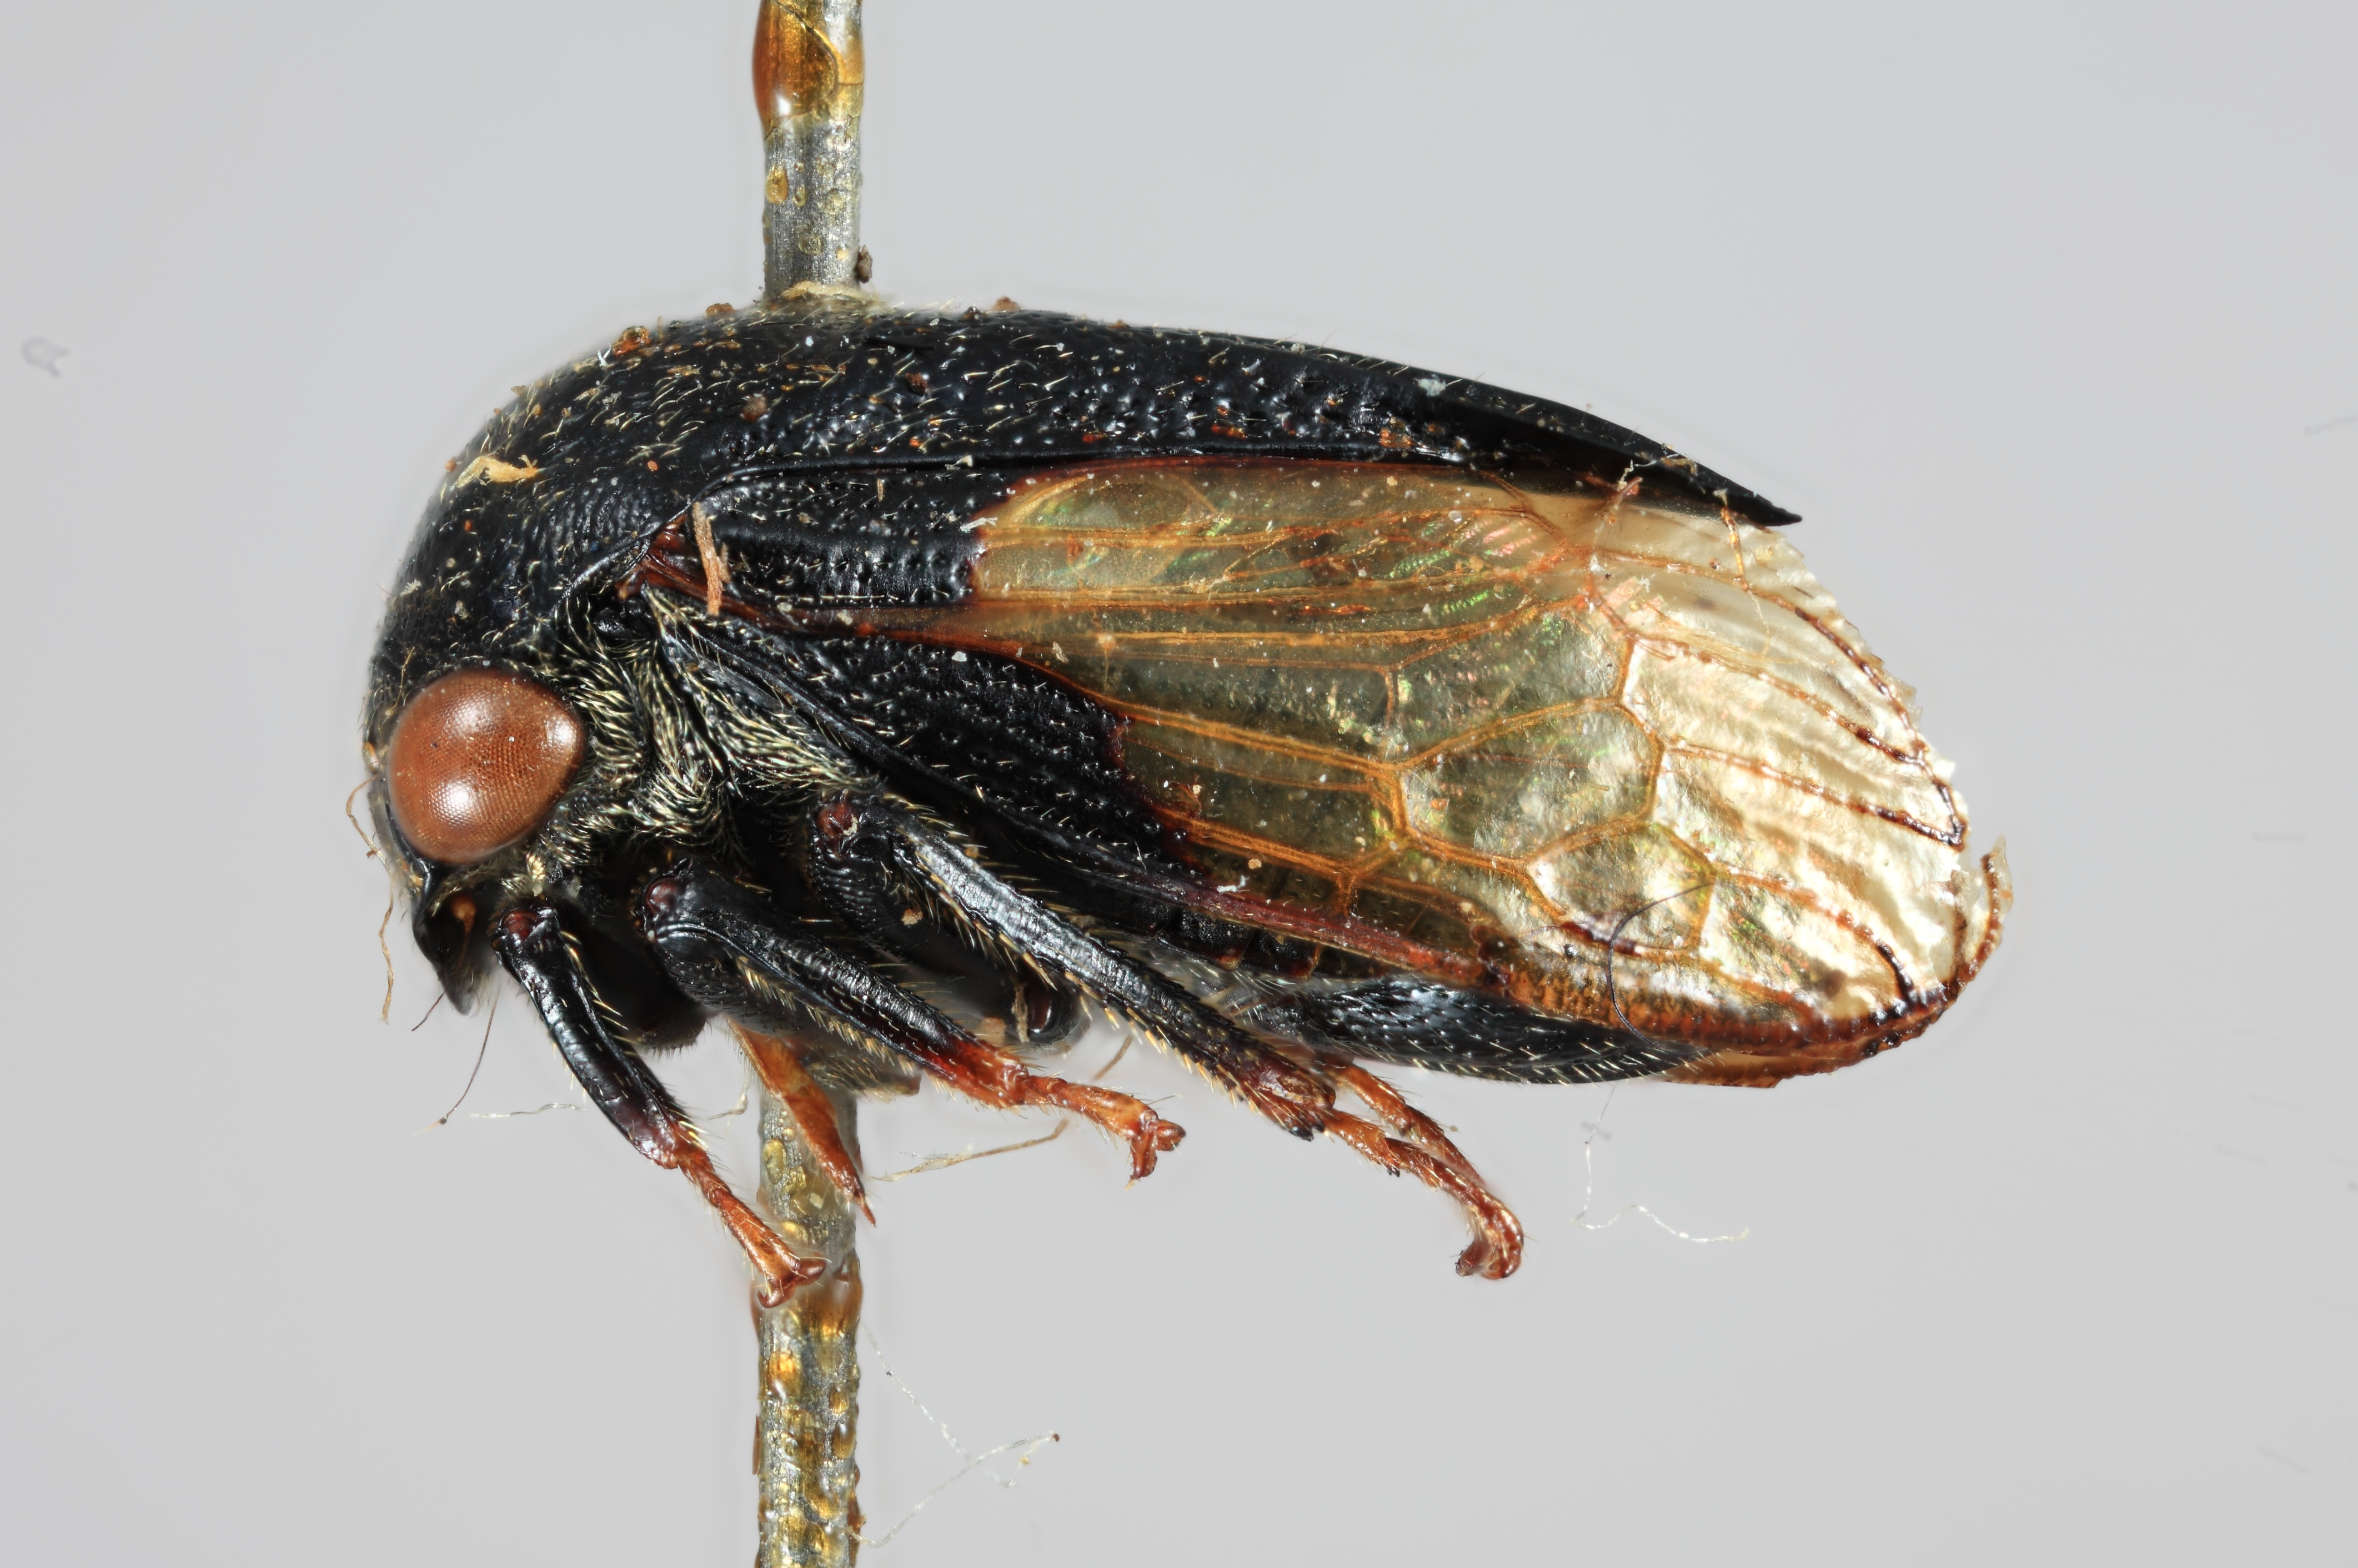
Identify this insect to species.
Cryptaspidia nigra
